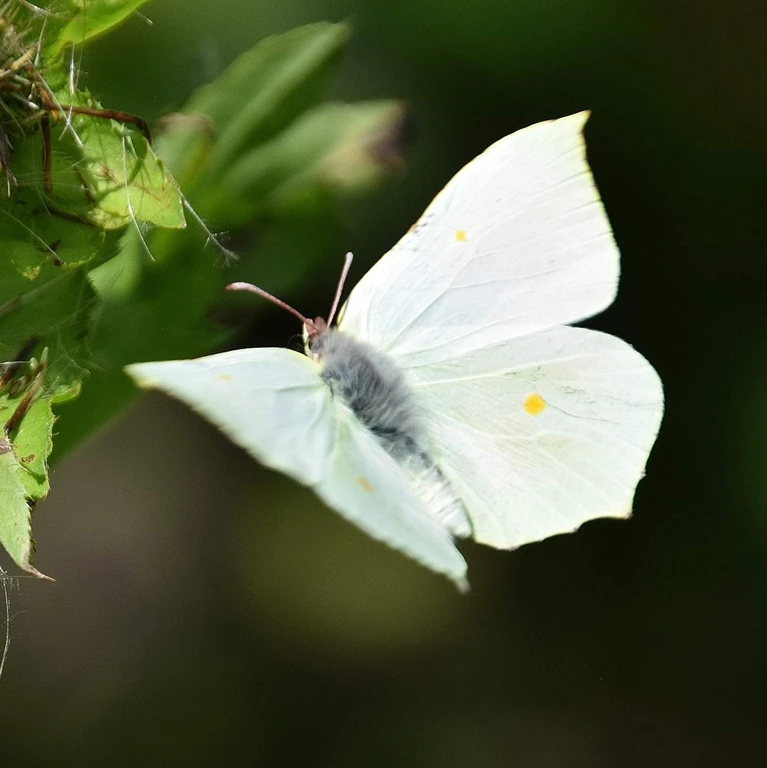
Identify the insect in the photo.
Gonepteryx rhamni
